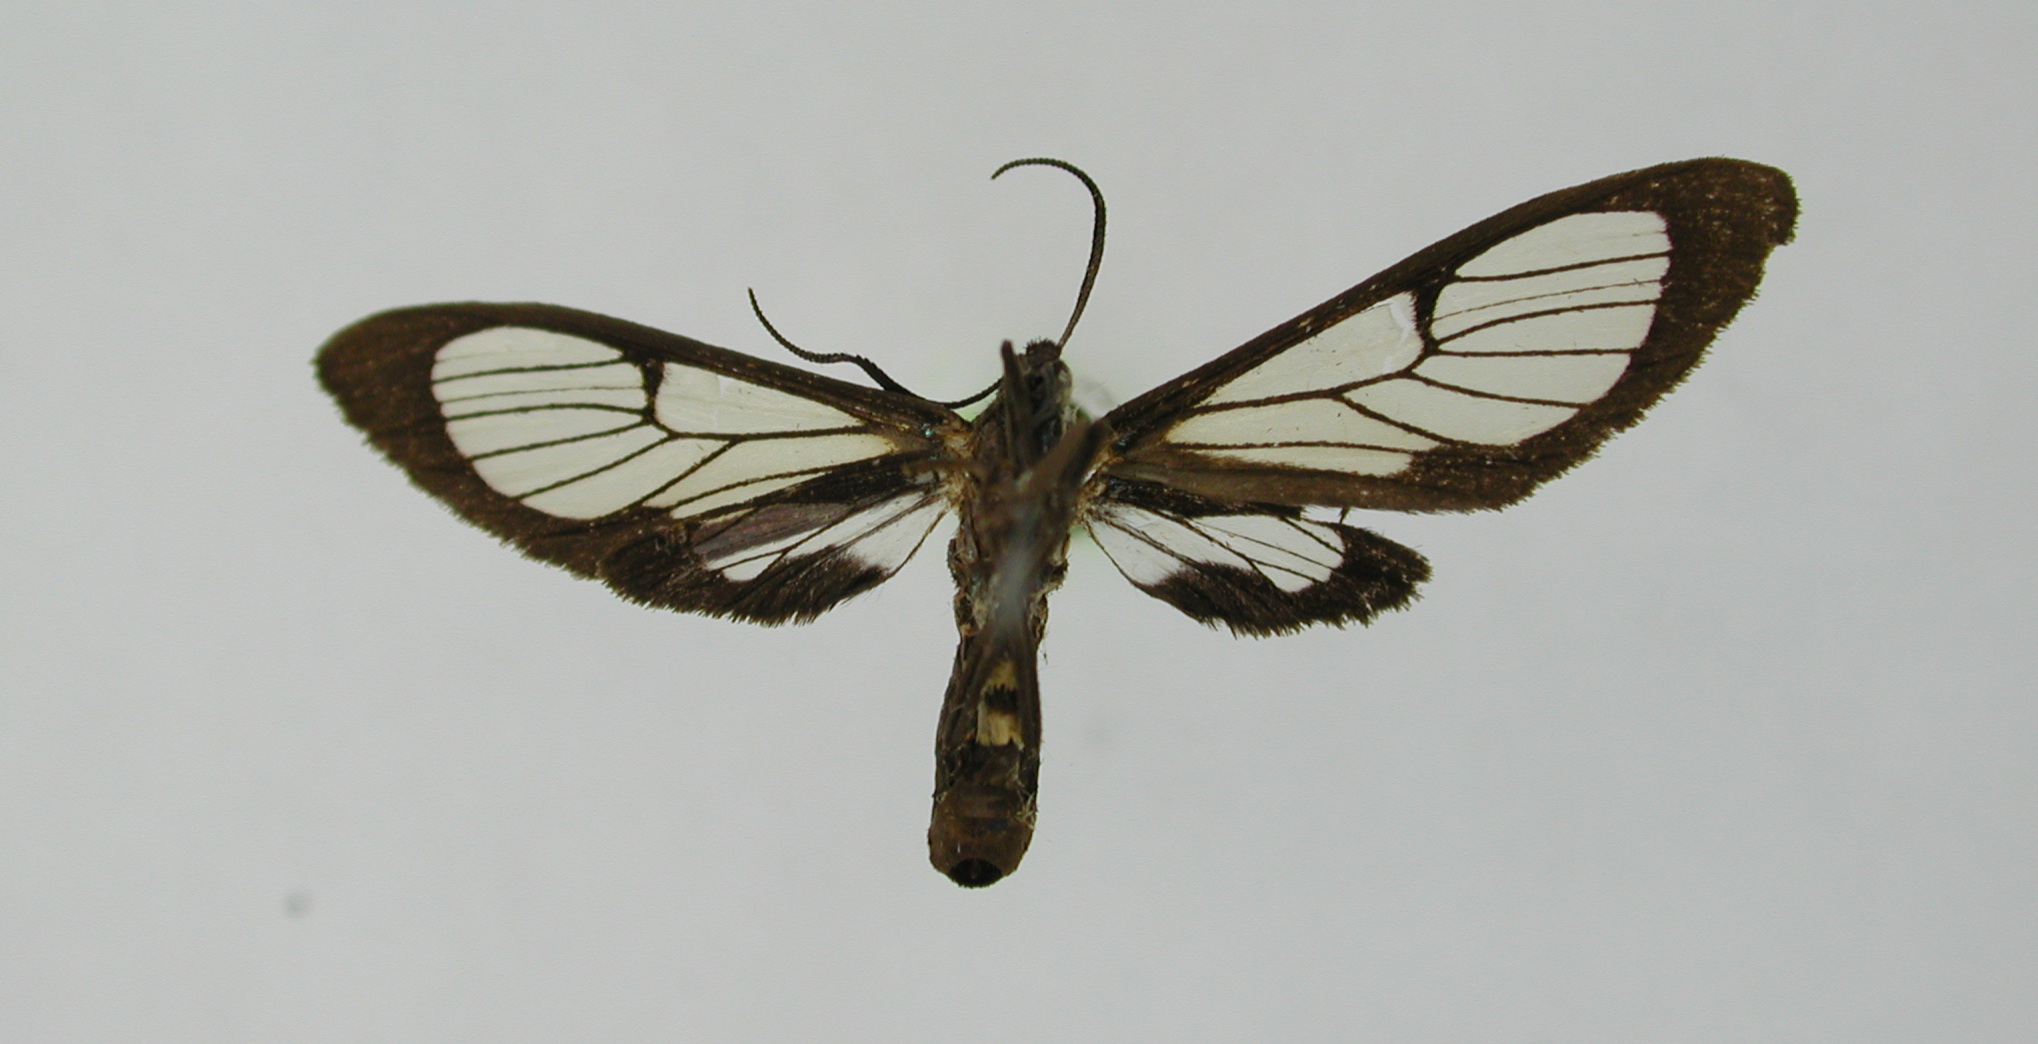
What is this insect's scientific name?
Cosmosoma corvica
